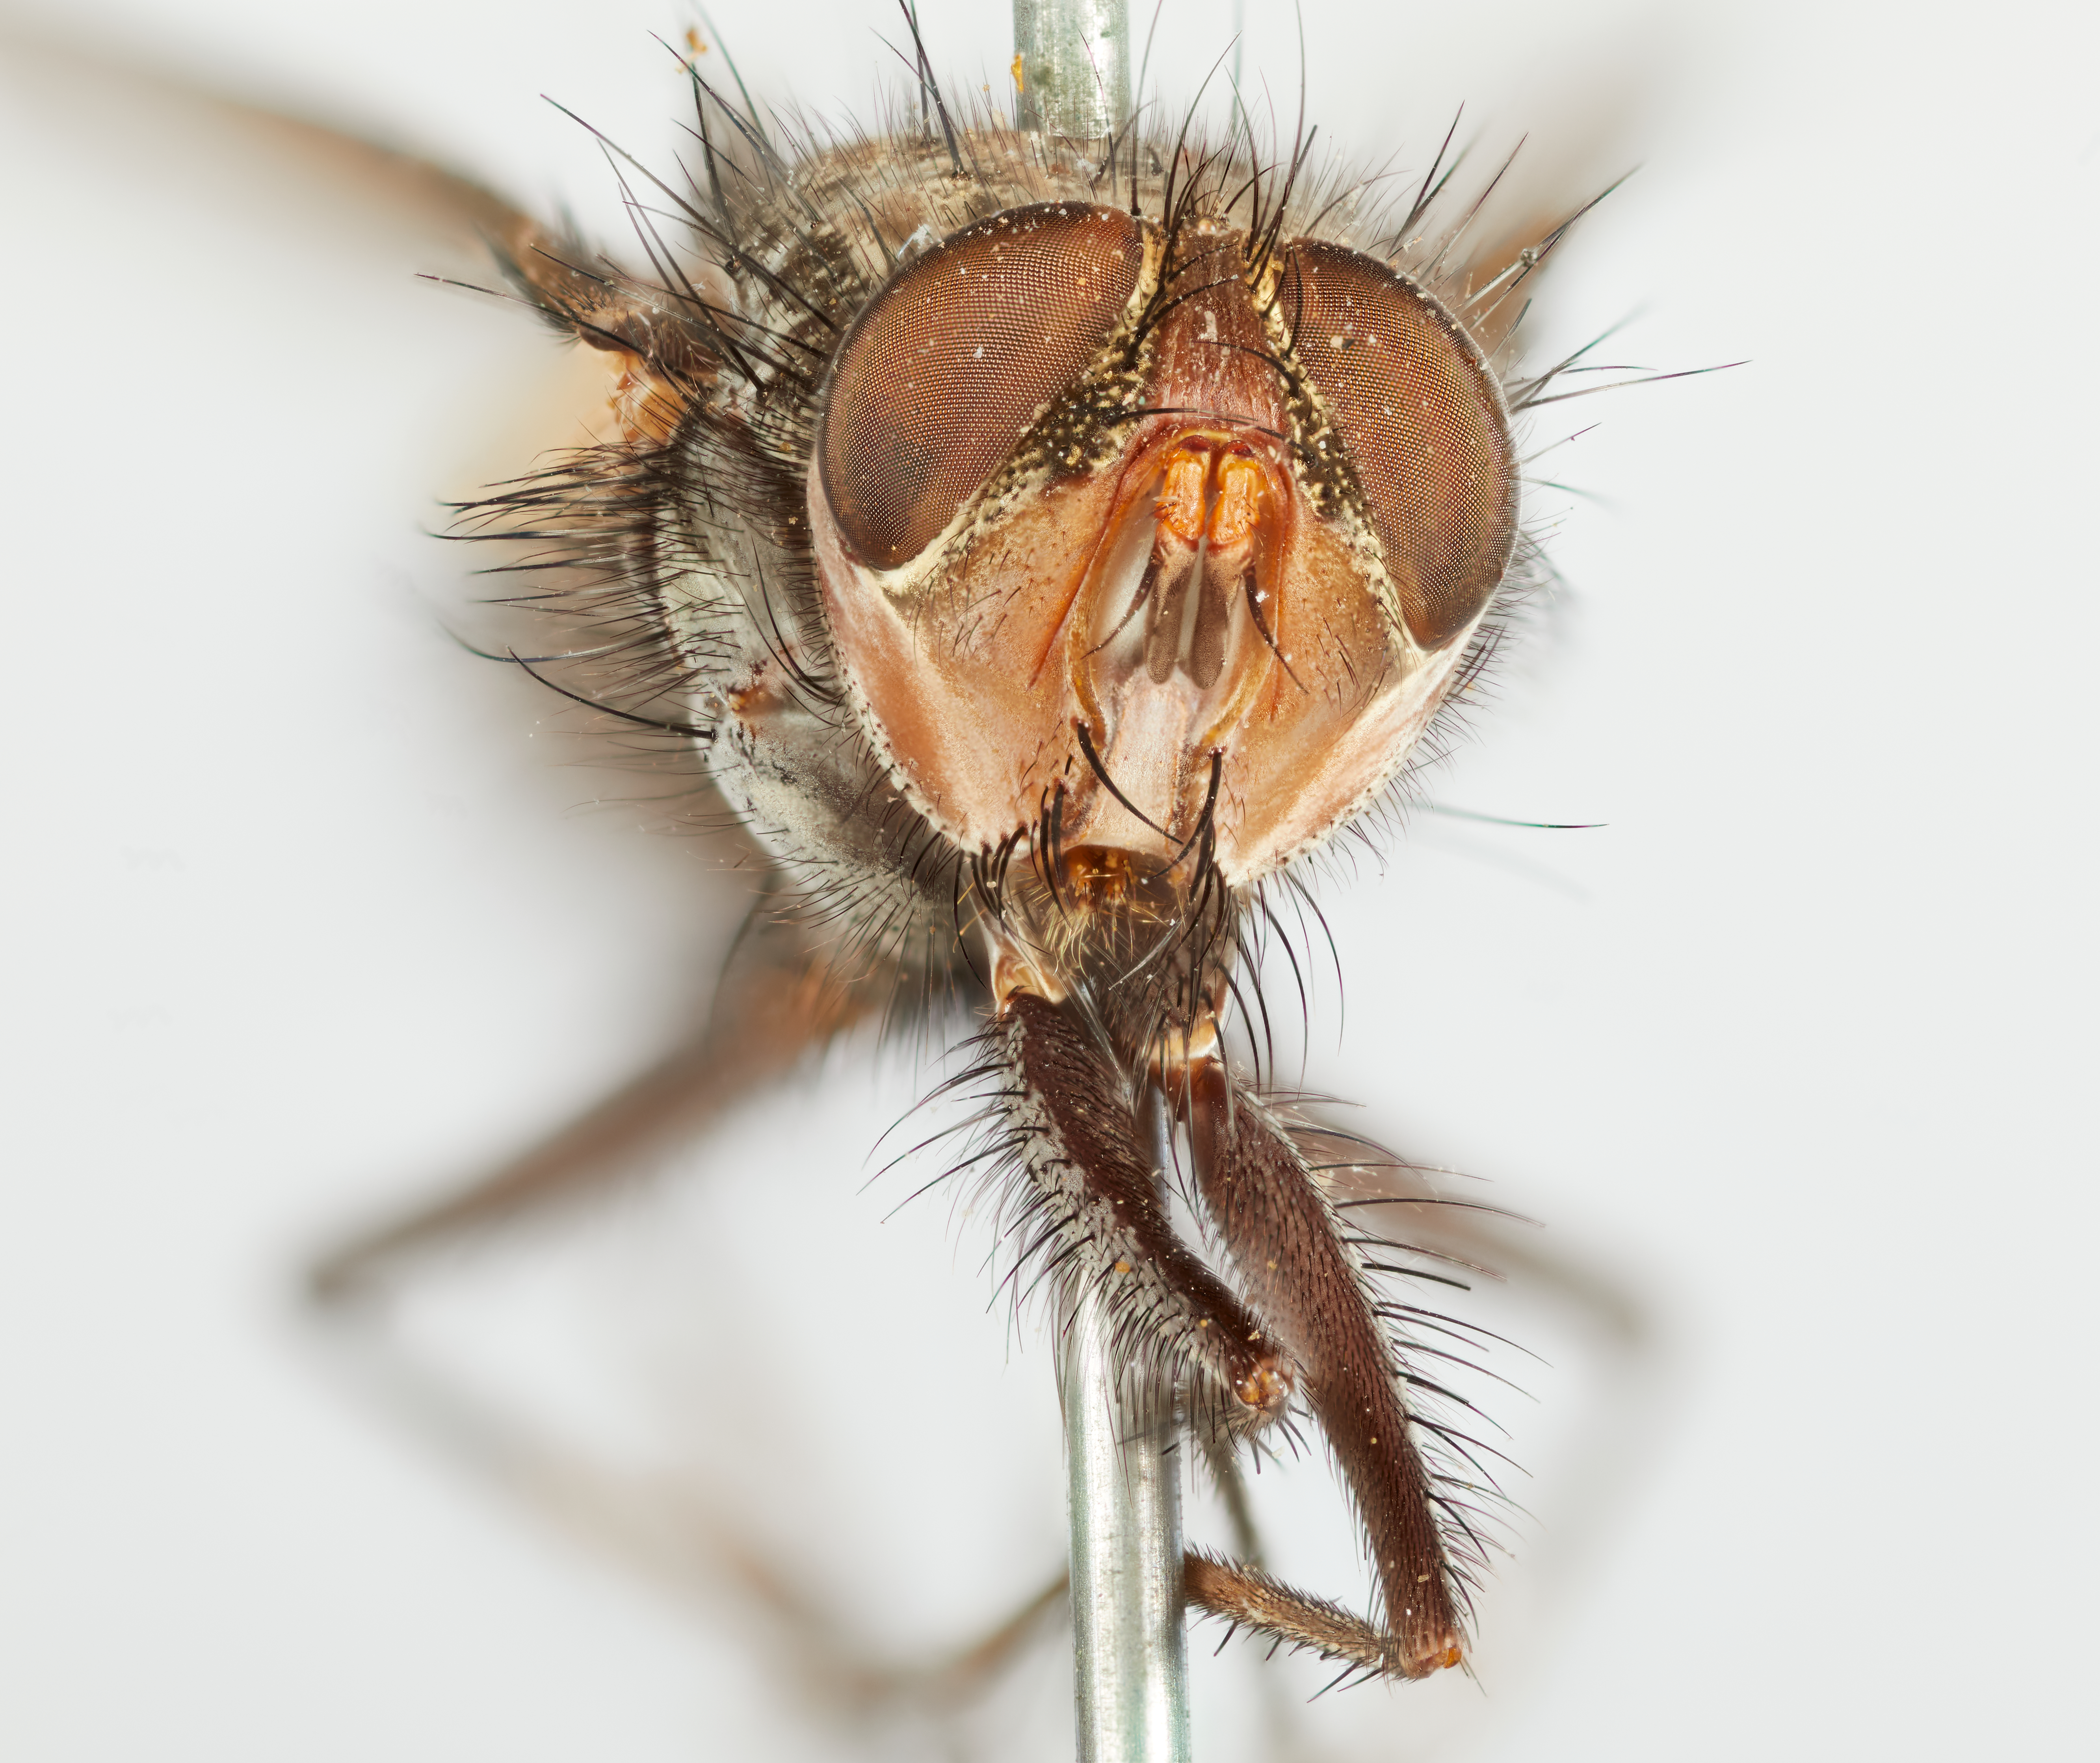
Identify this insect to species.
Microphthalma pruinosa
